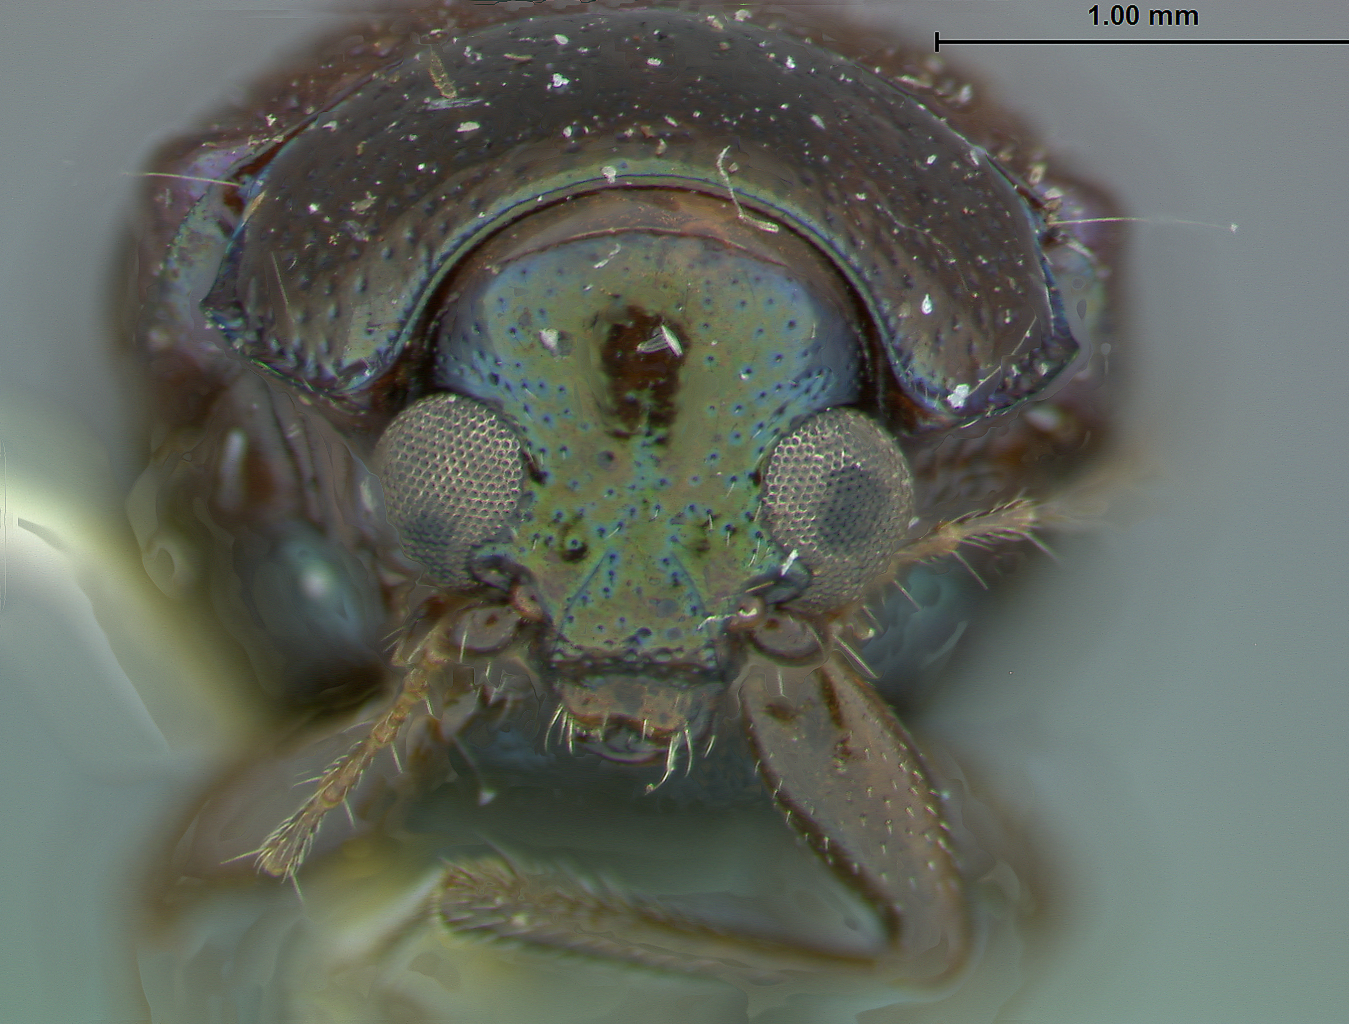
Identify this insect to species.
Colaspis consanguinea
